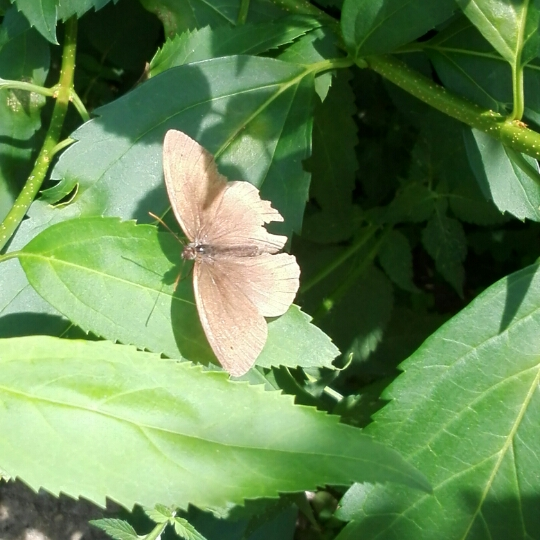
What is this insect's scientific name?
Maniola jurtina
